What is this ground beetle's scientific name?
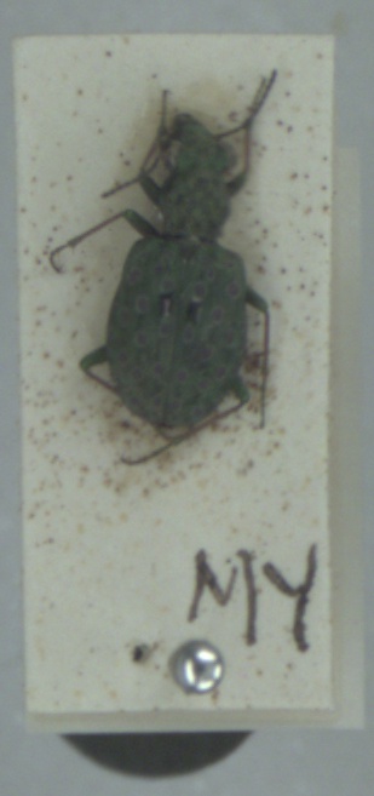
Elaphrus riparius
